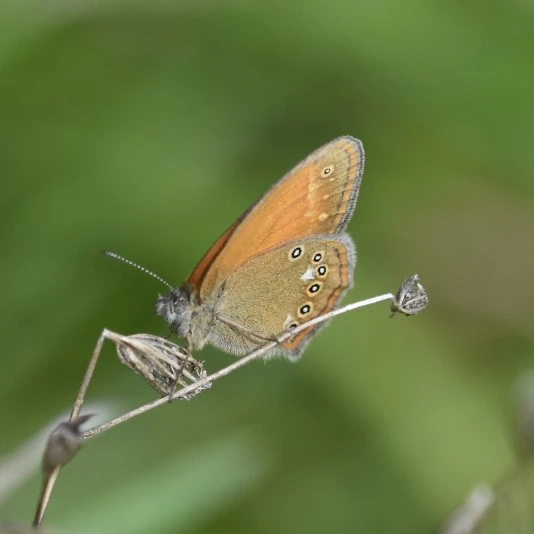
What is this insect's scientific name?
Coenonympha glycerion (also Coenonympha iphis)
